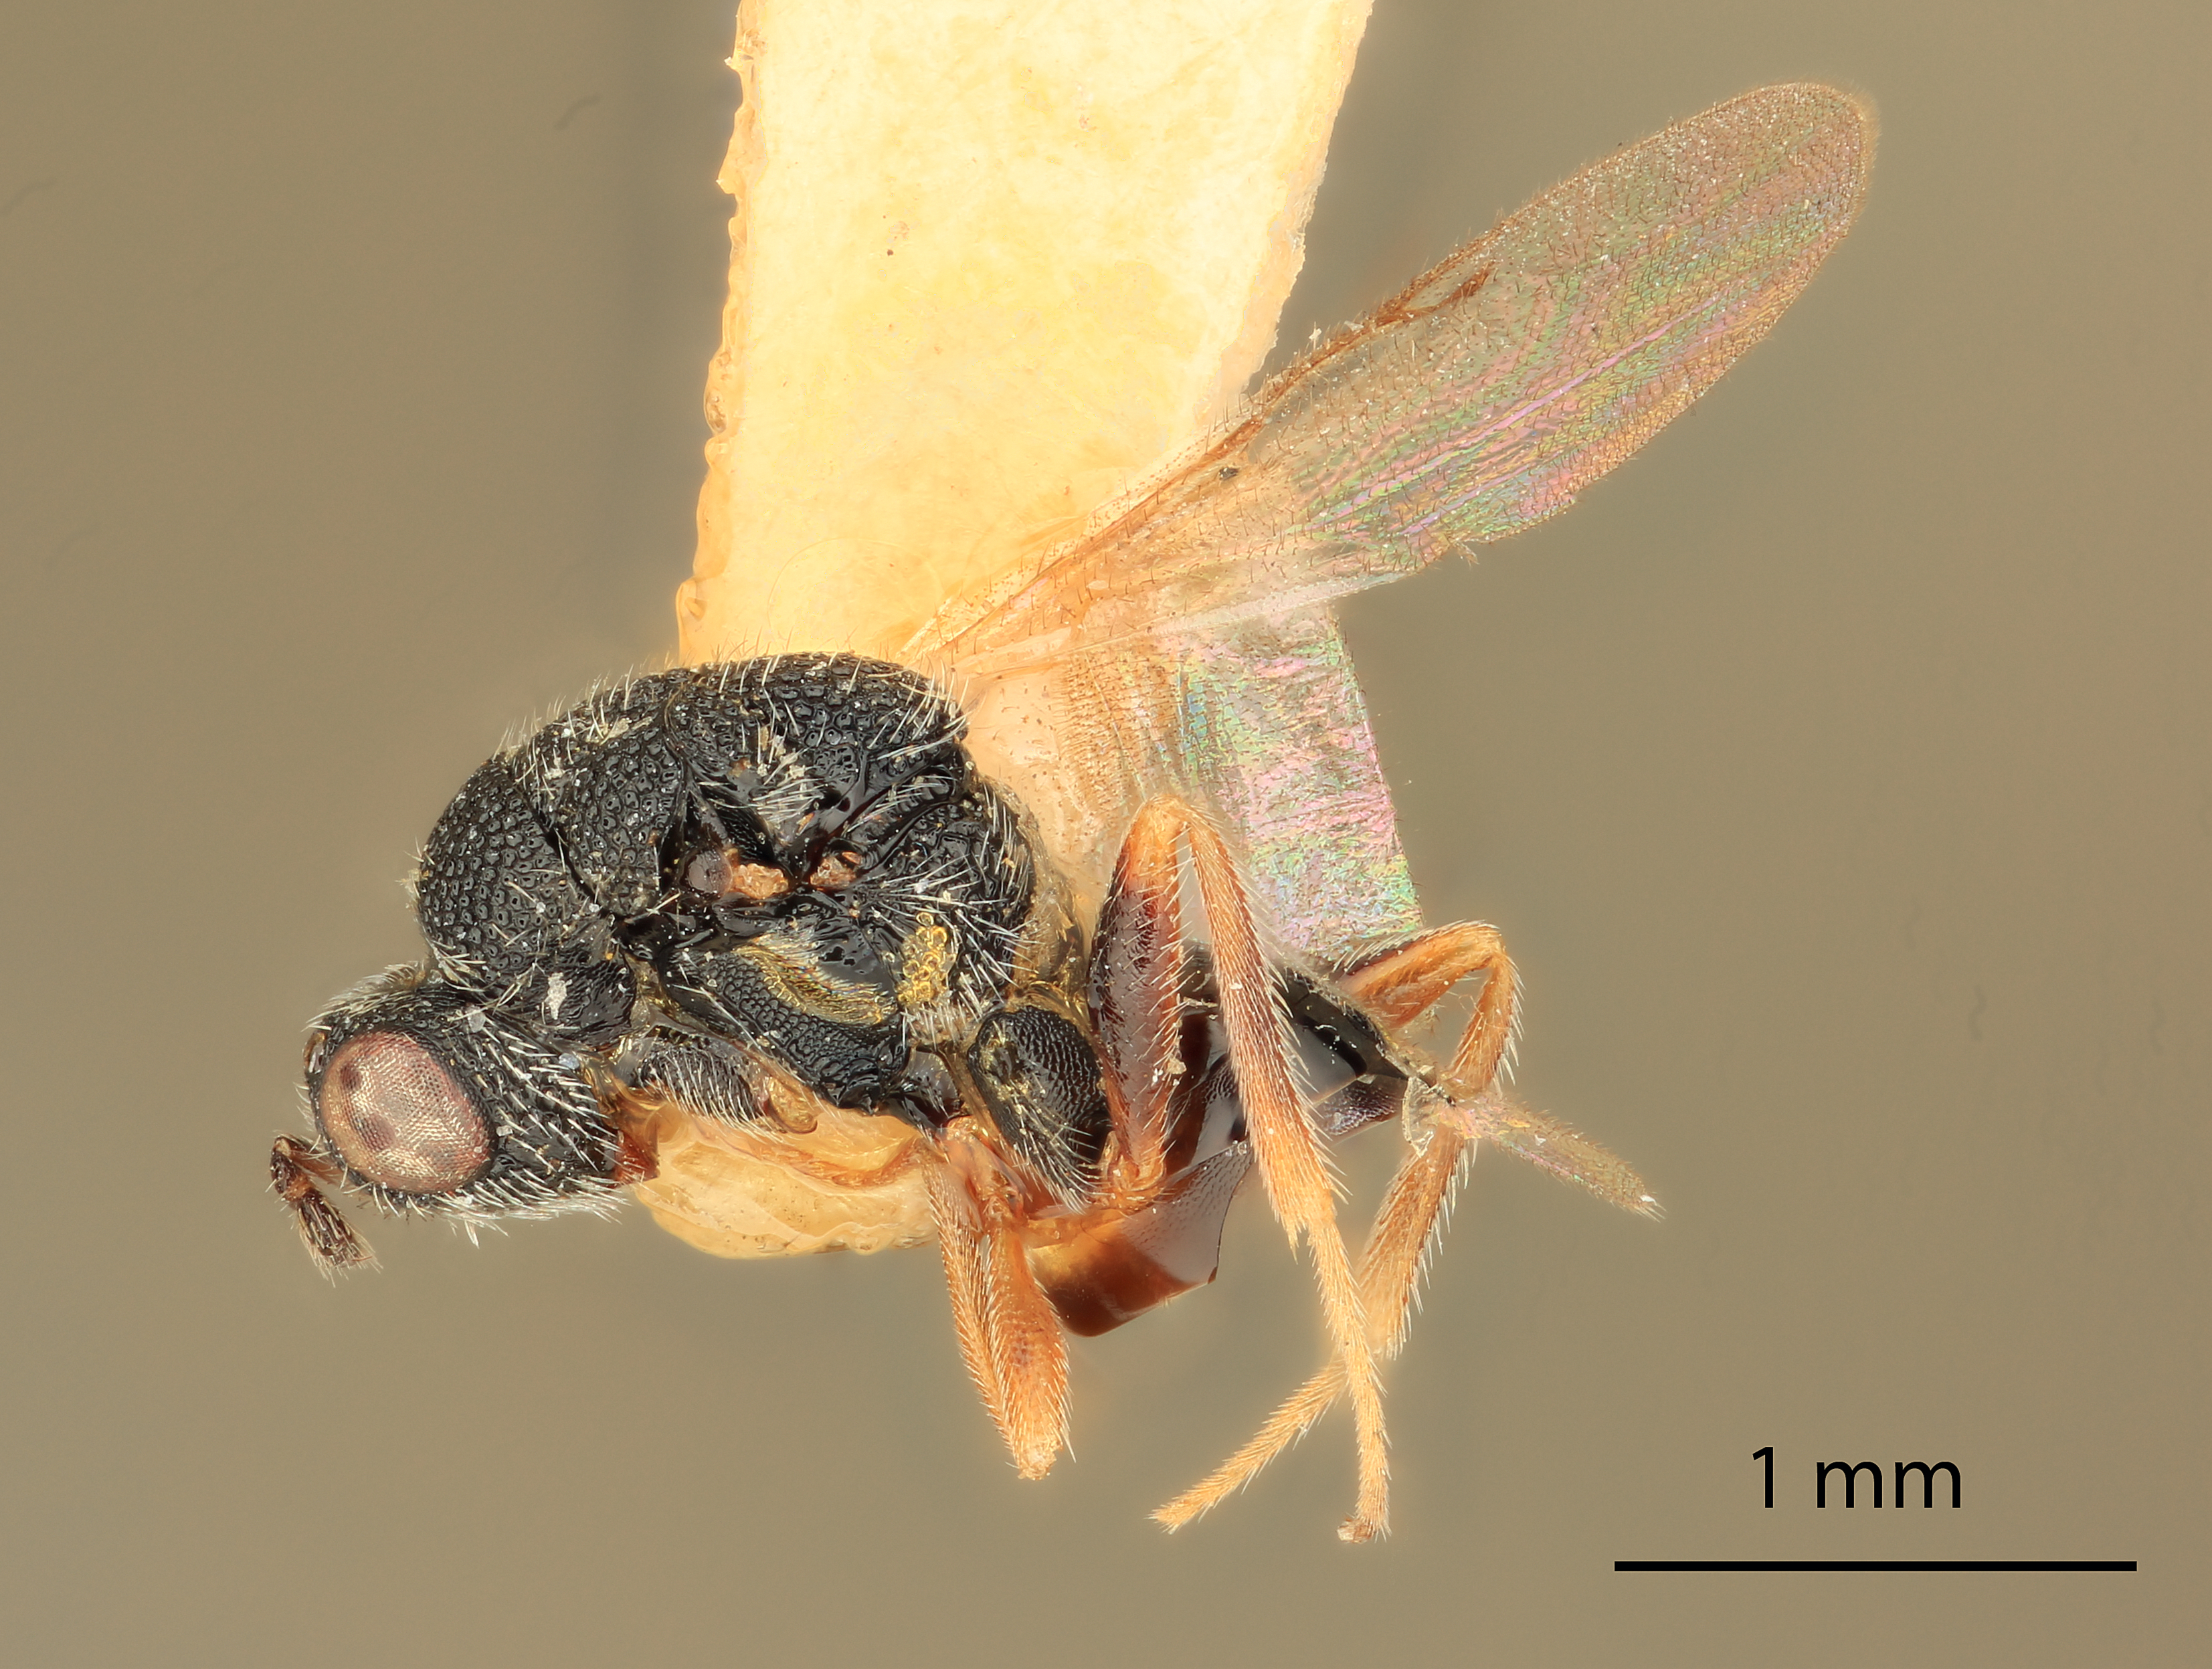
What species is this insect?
Eurytoma iniquus
